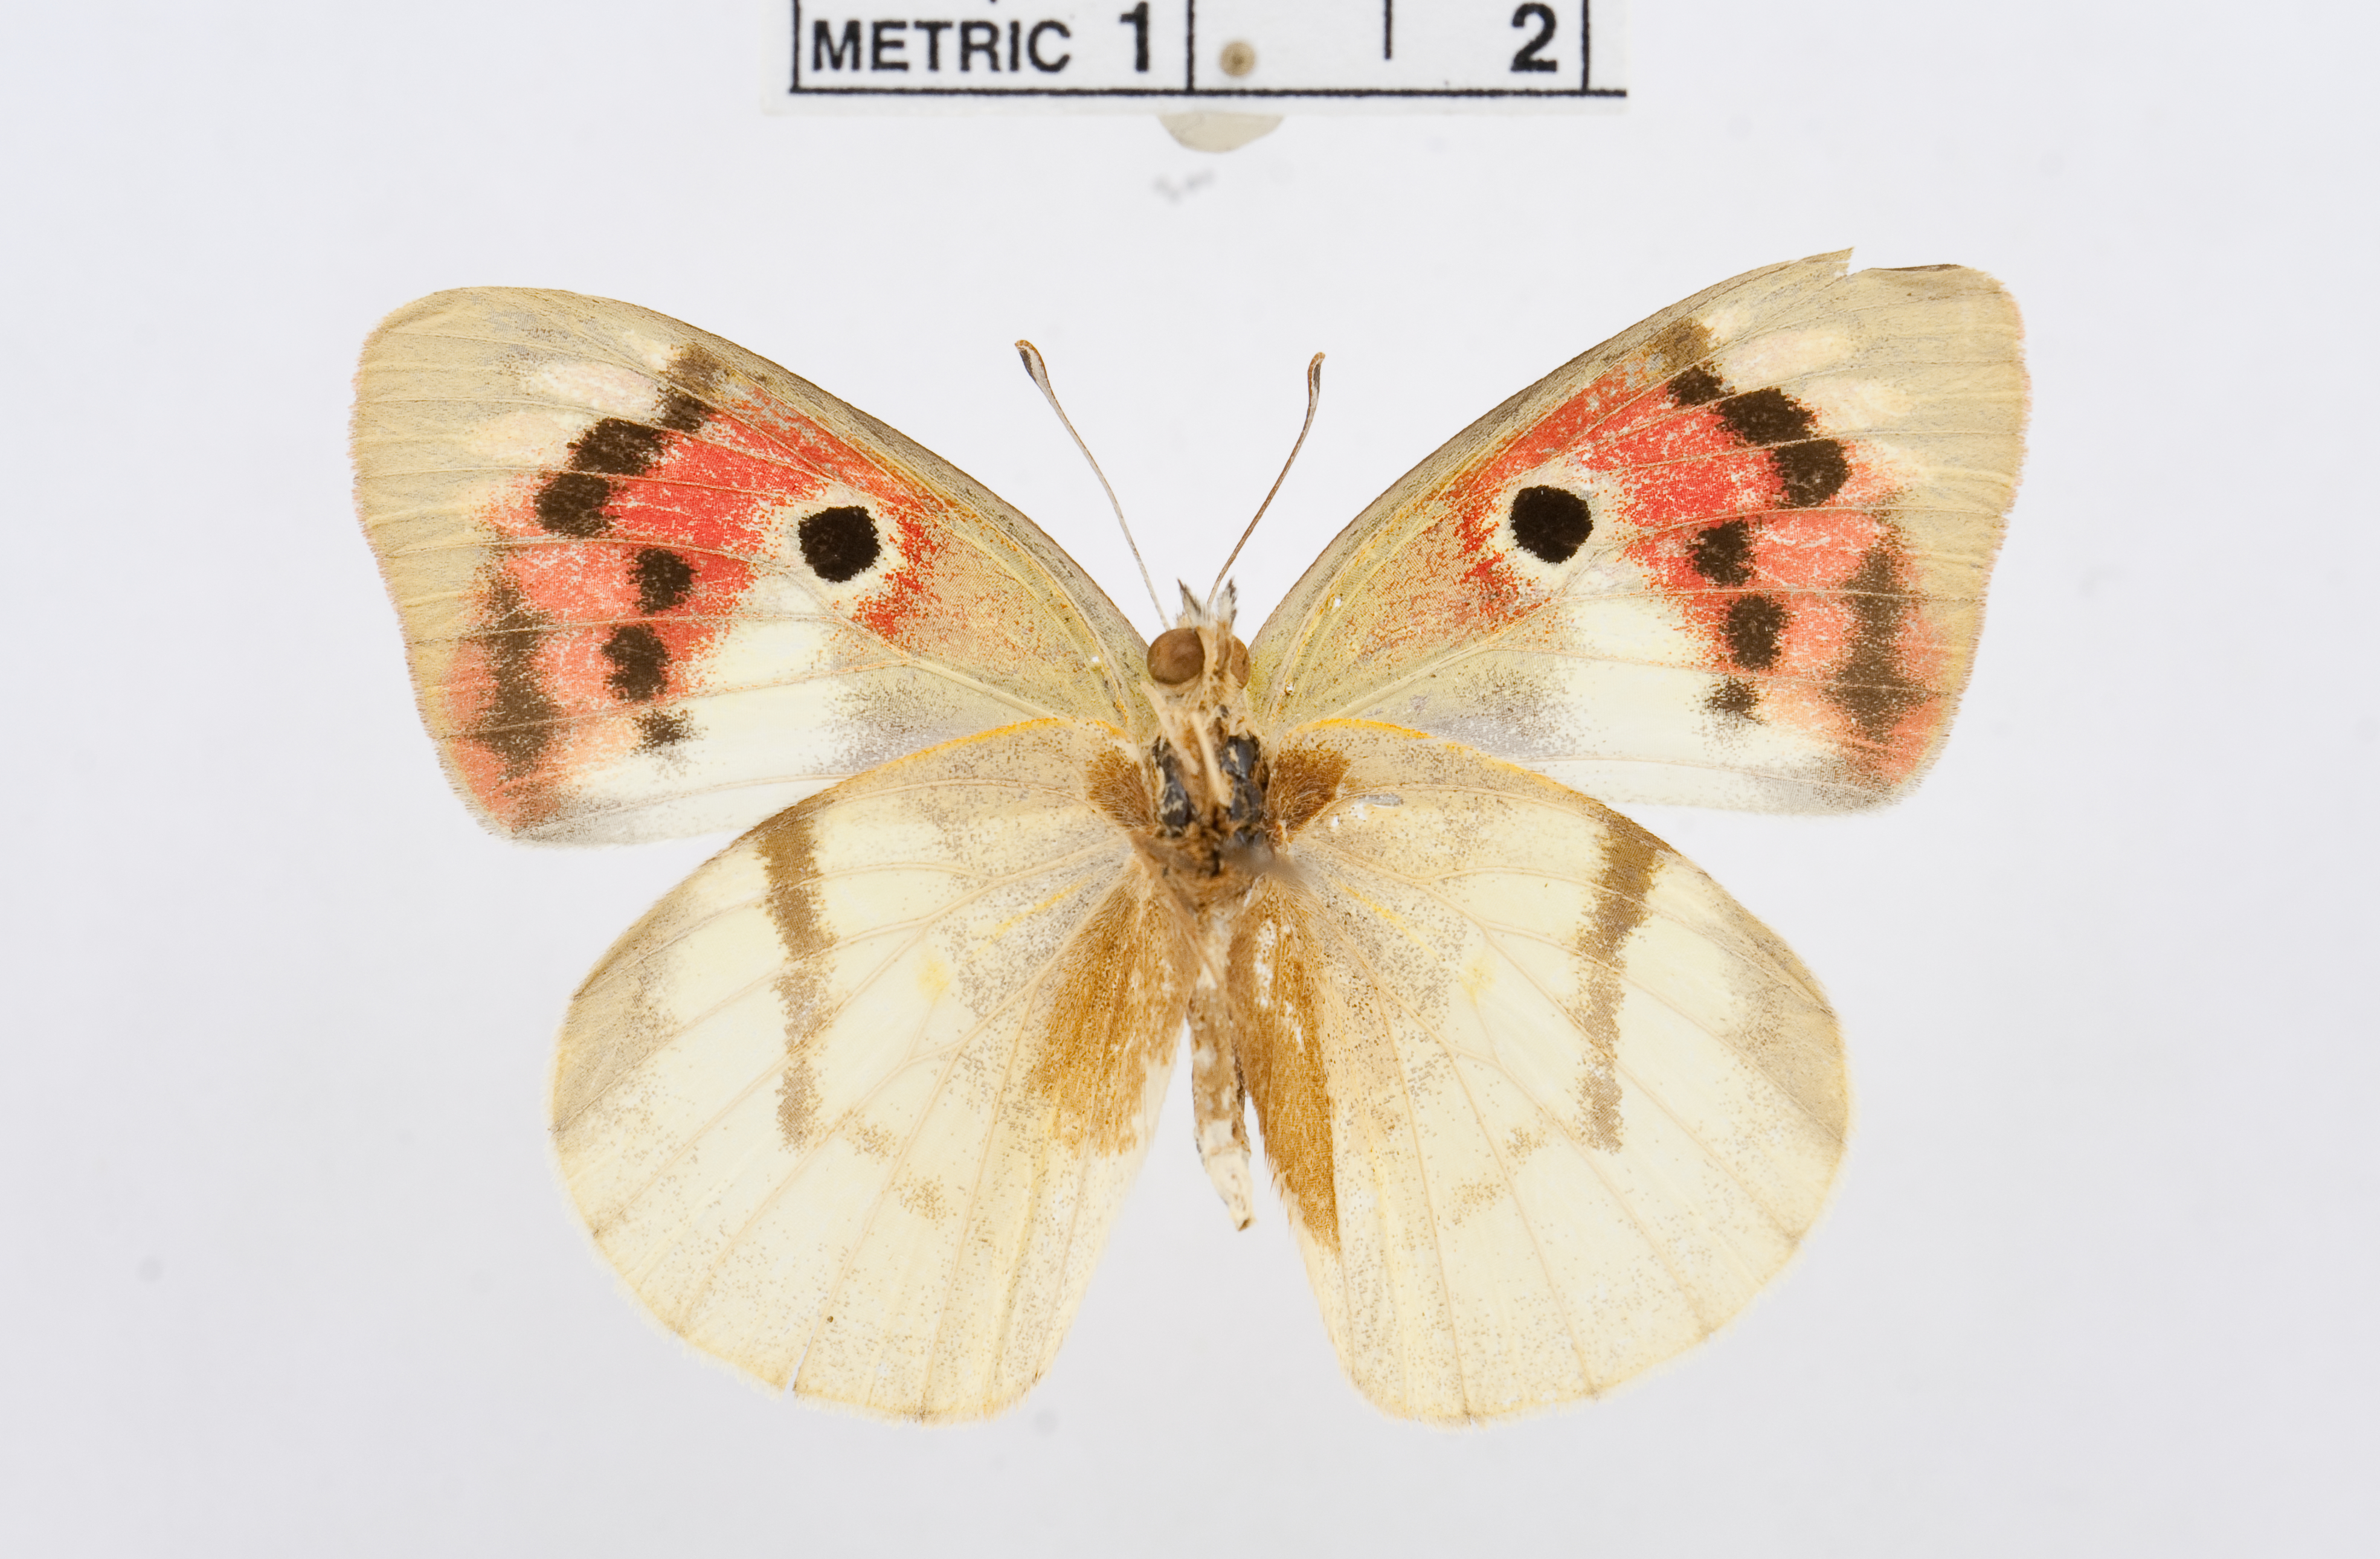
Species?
Colotis zoe
